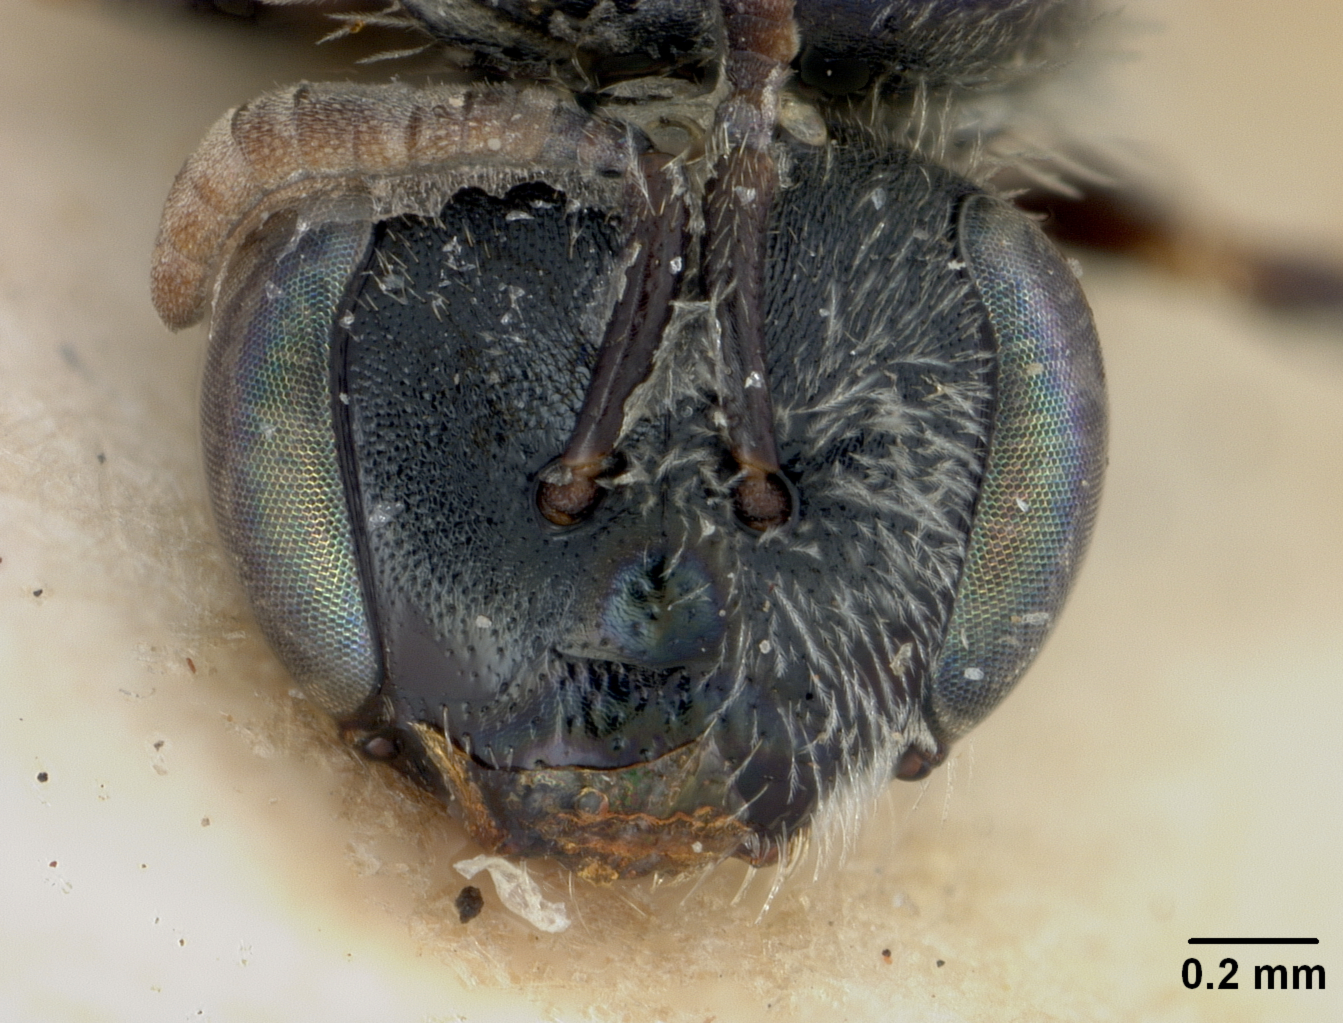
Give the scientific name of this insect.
Halictus dorsicyaneus
